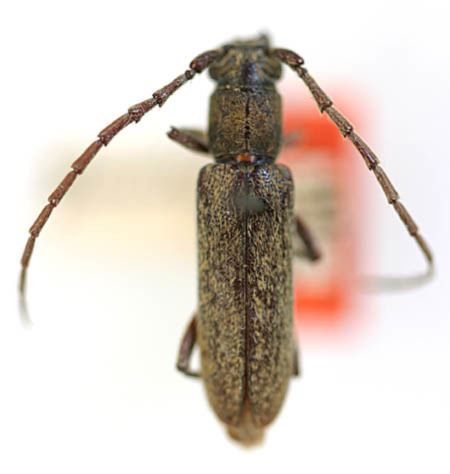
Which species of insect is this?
Anelaphus brevidens (also Anoplium quadricolle)
